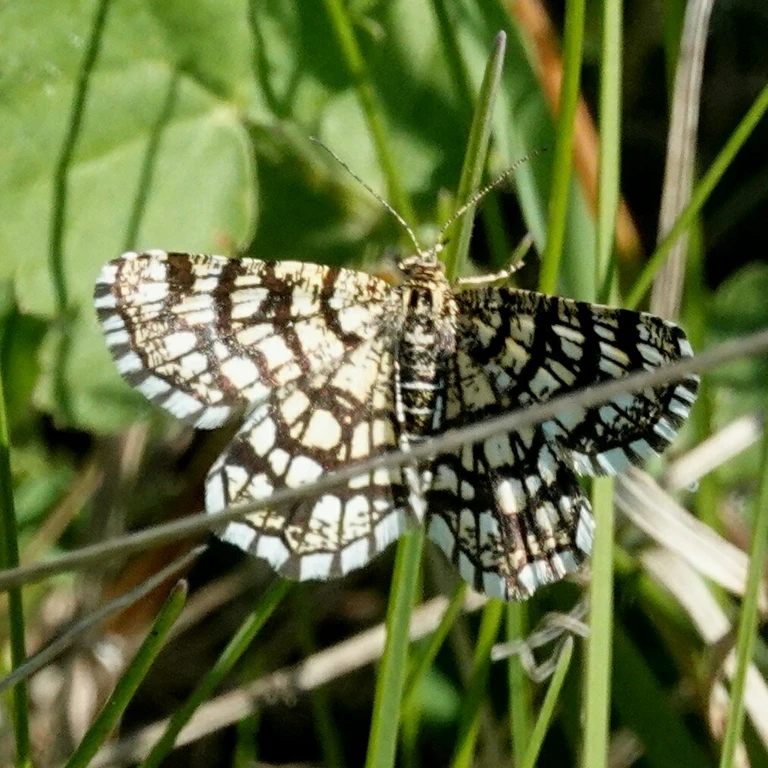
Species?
Chiasmia clathrata
